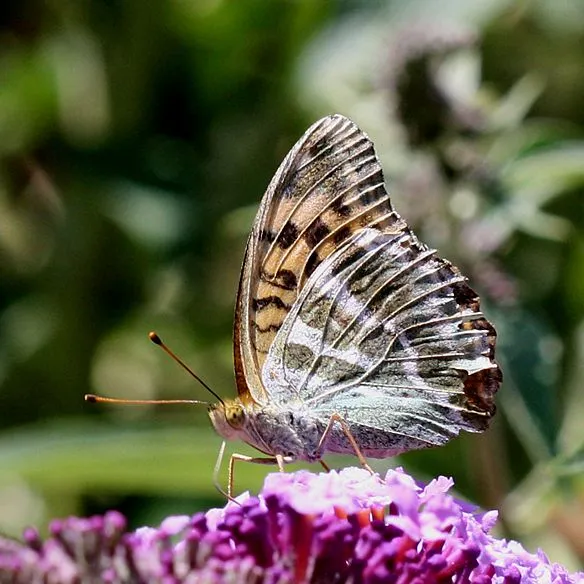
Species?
Argynnis paphia
